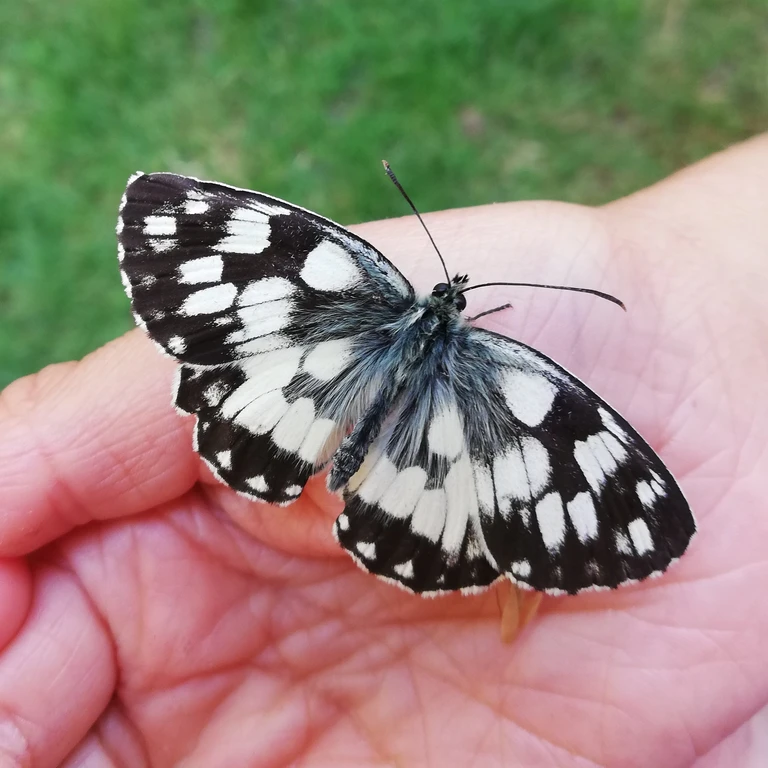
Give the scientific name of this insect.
Melanargia galathea
